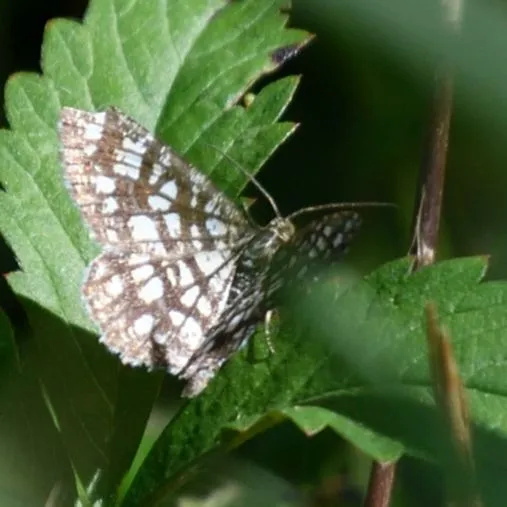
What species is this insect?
Chiasmia clathrata
